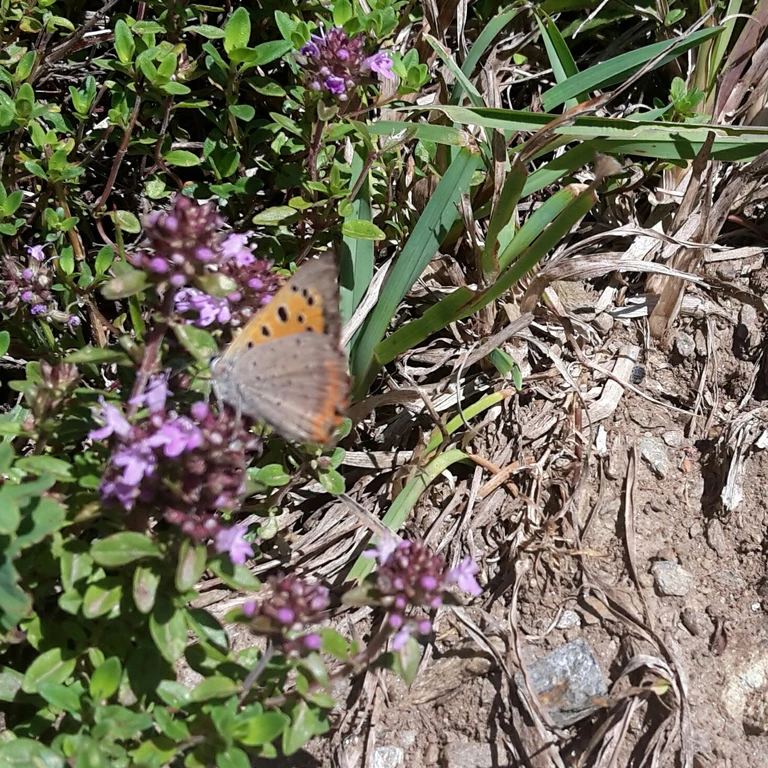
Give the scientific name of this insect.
Lycaena phlaeas
